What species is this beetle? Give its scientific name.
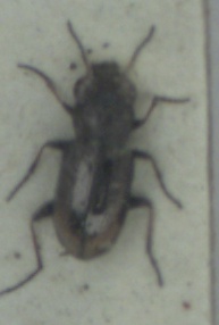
Notiophilus biguttatus
